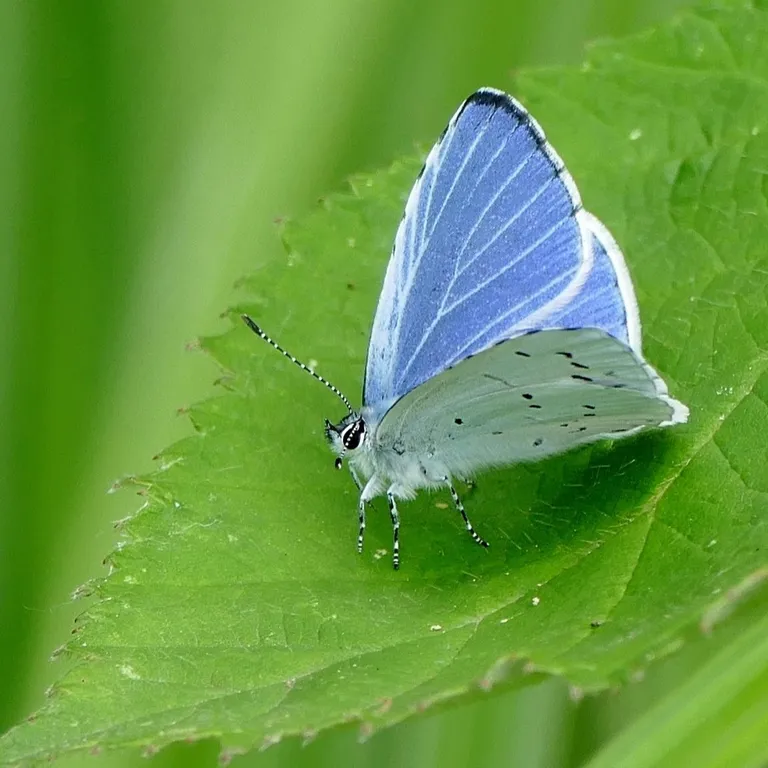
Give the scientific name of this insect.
Celastrina argiolus
